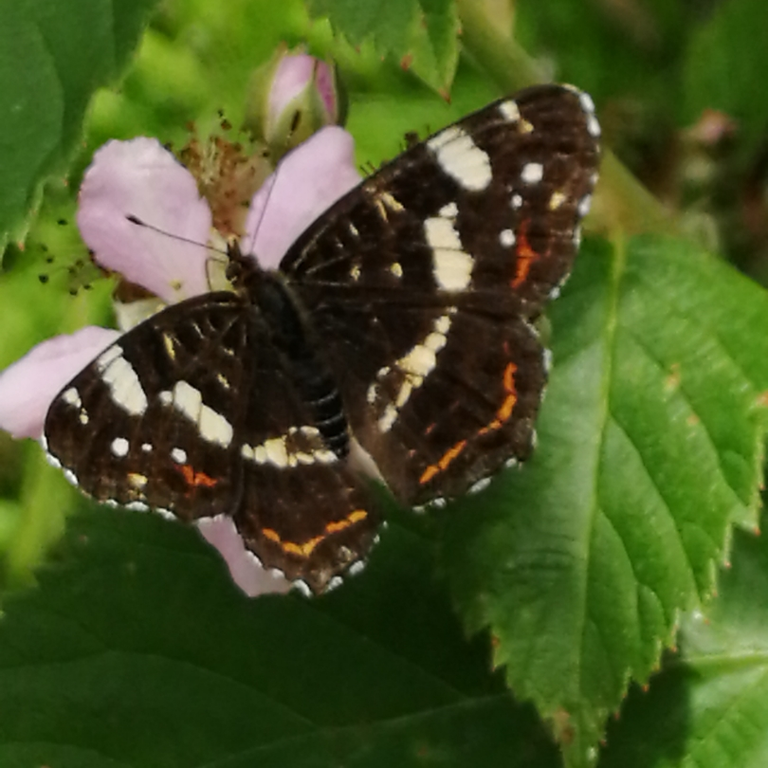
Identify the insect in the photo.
Araschnia levana
